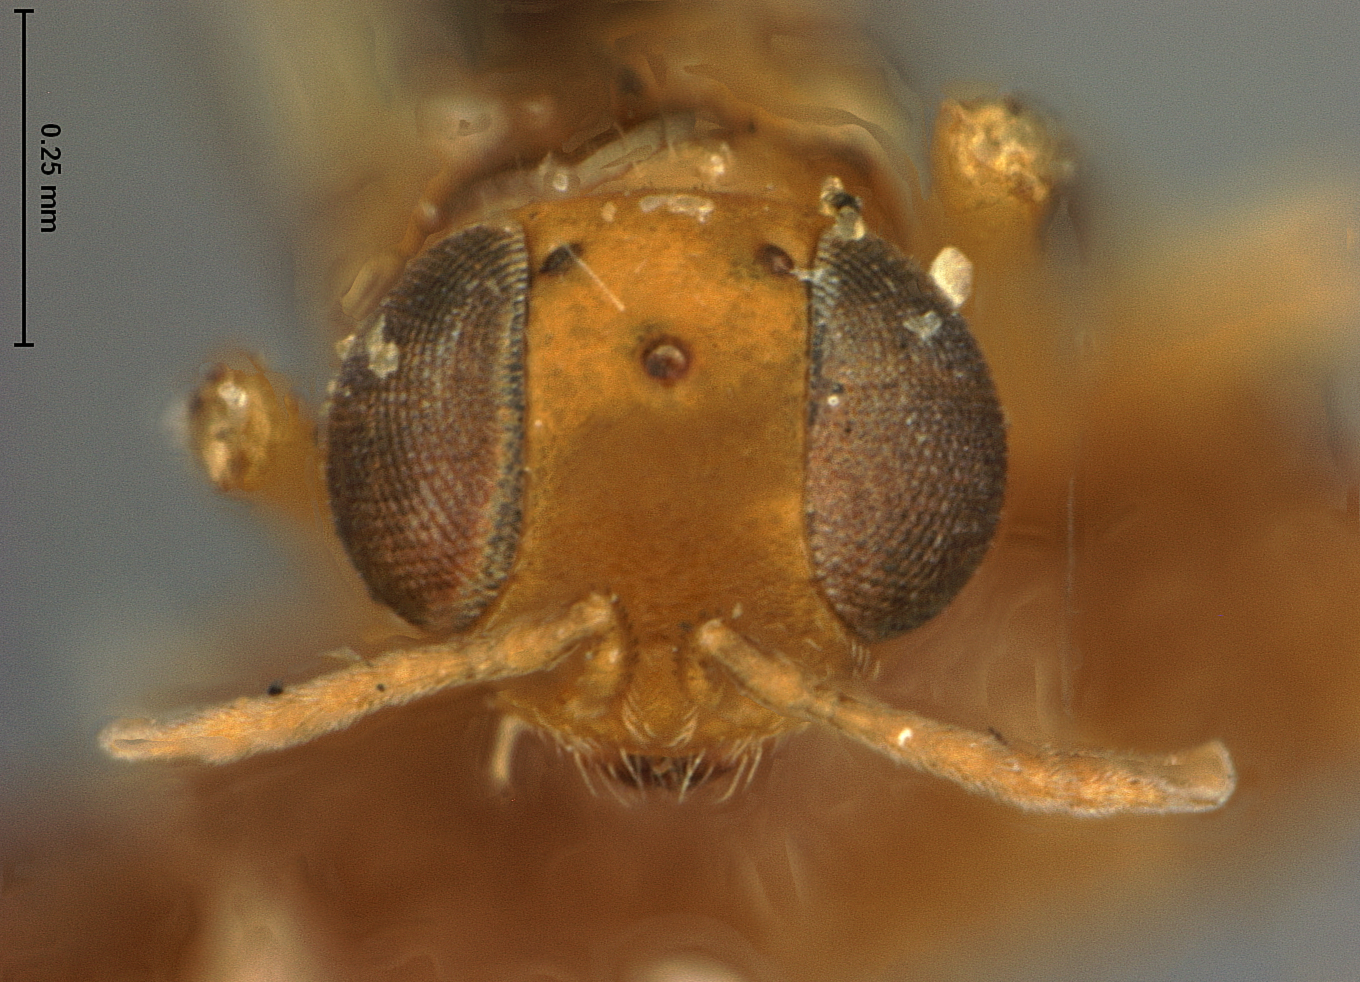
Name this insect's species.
Meromyzobia unifasciata
